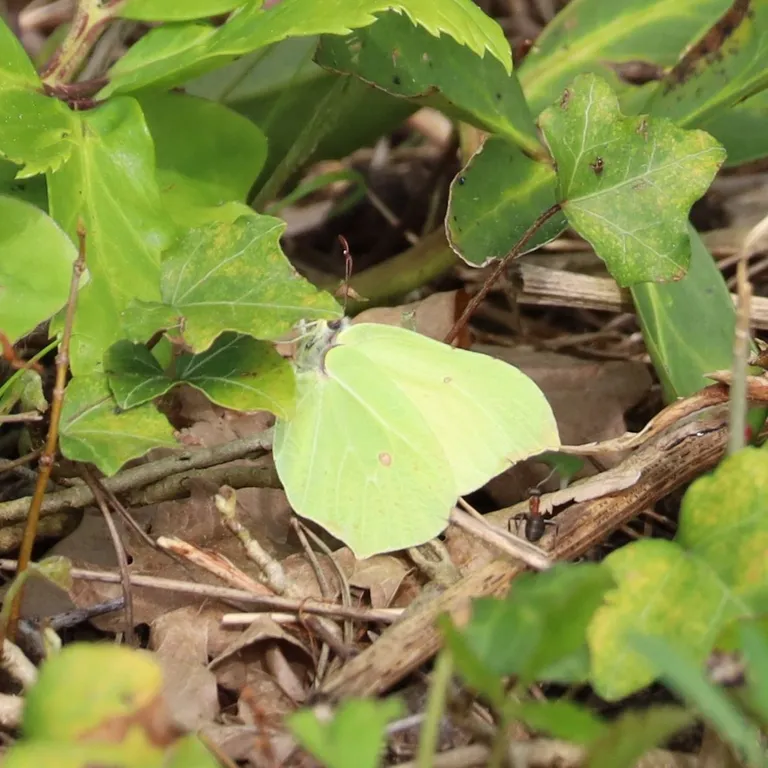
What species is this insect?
Gonepteryx rhamni
